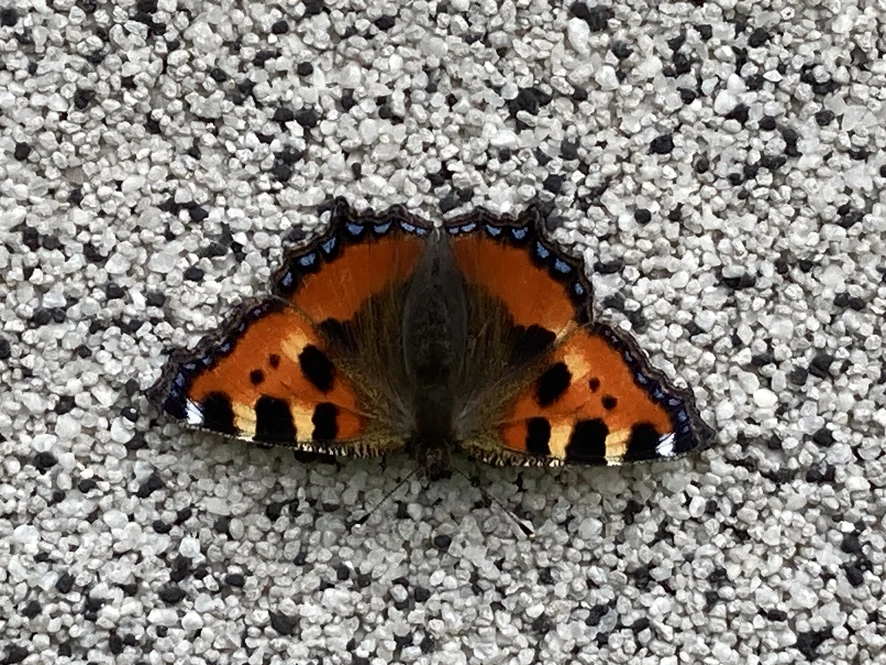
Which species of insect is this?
Aglais urticae
